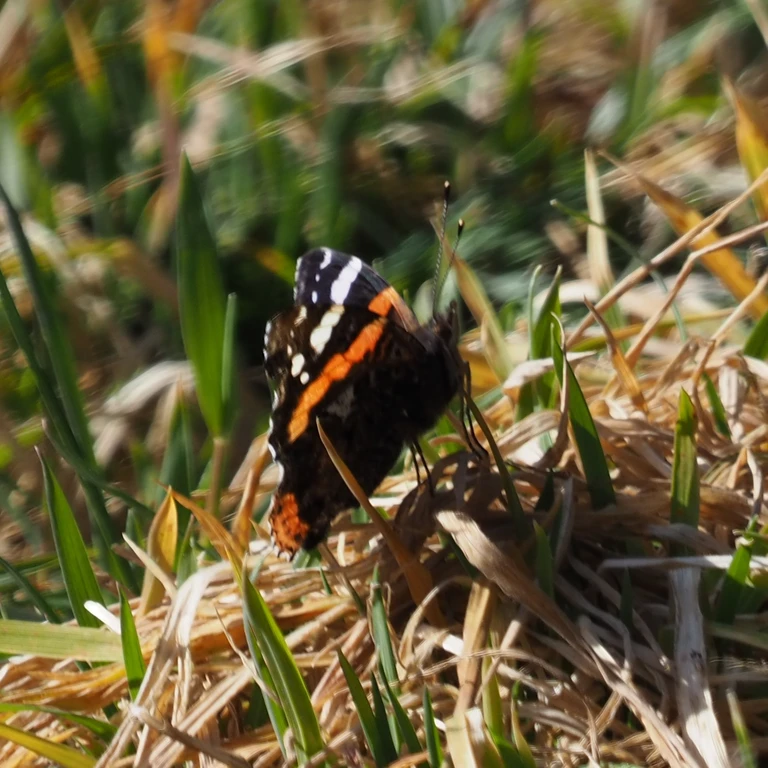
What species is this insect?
Vanessa atalanta
